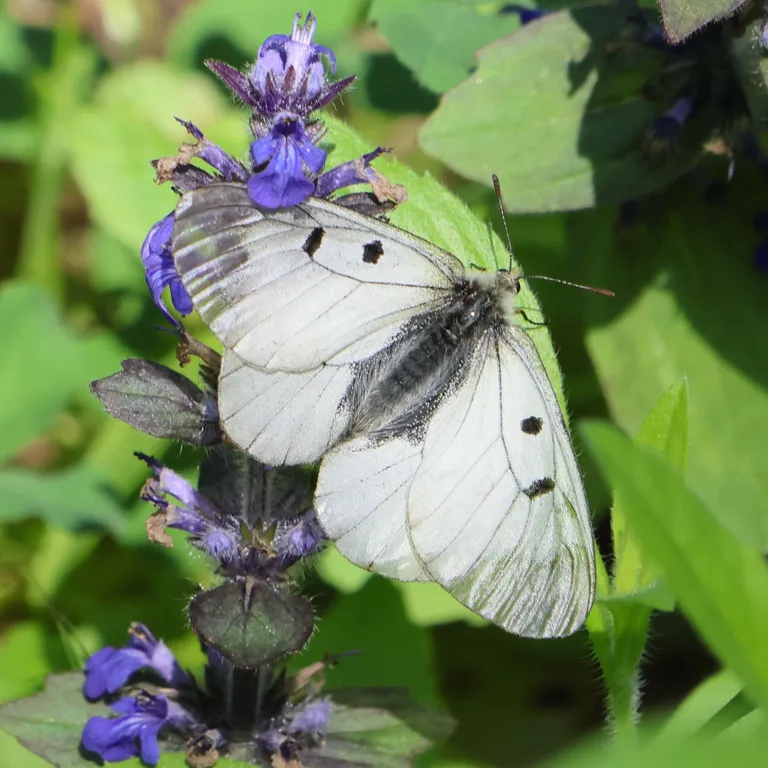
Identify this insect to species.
Parnassius mnemosyne
